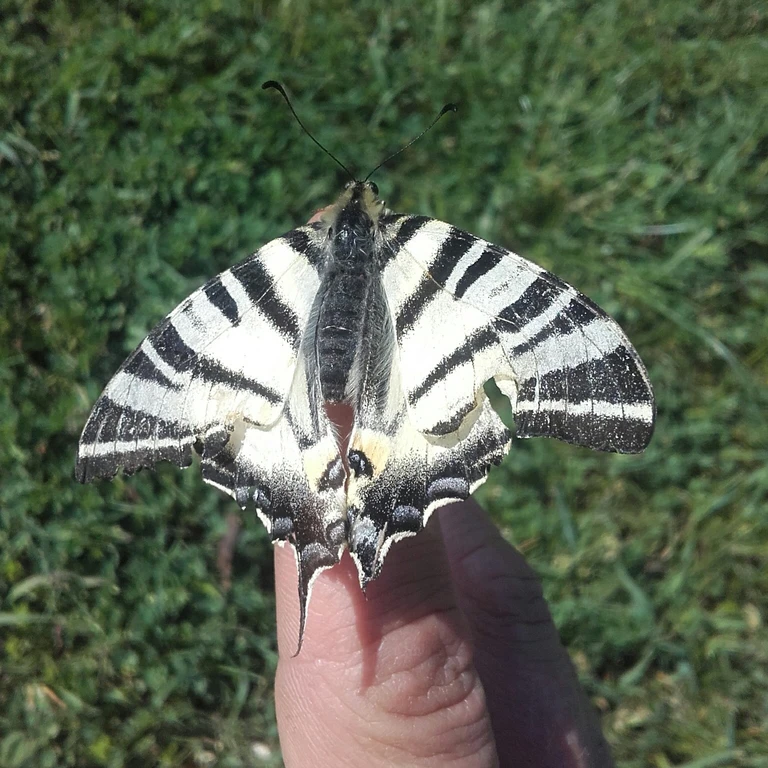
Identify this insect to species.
Iphiclides podalirius
